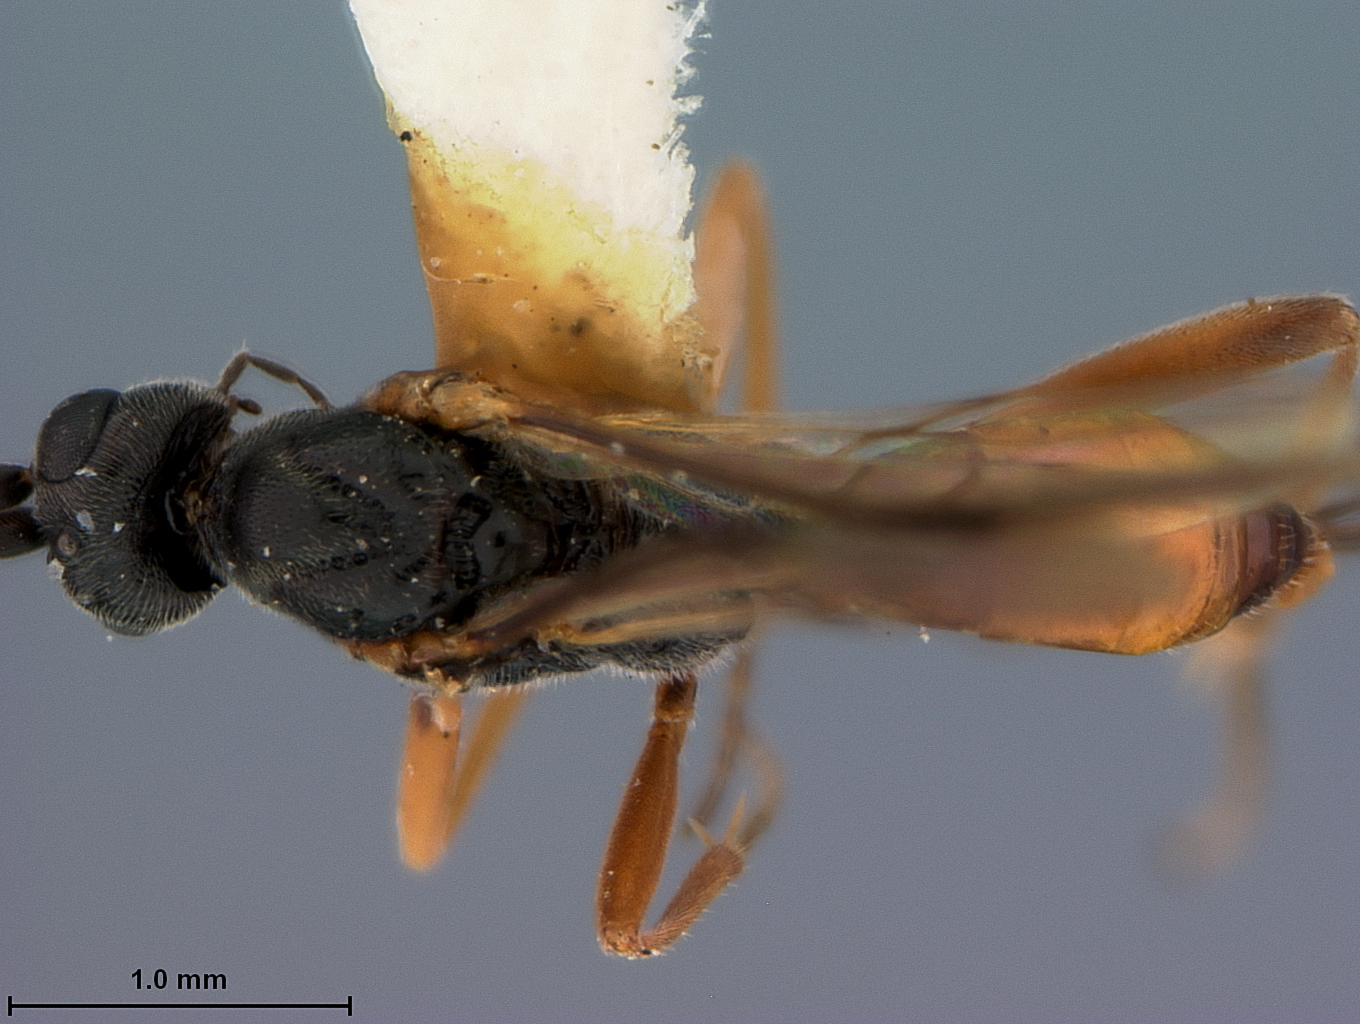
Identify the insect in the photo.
Orgilus boharti
